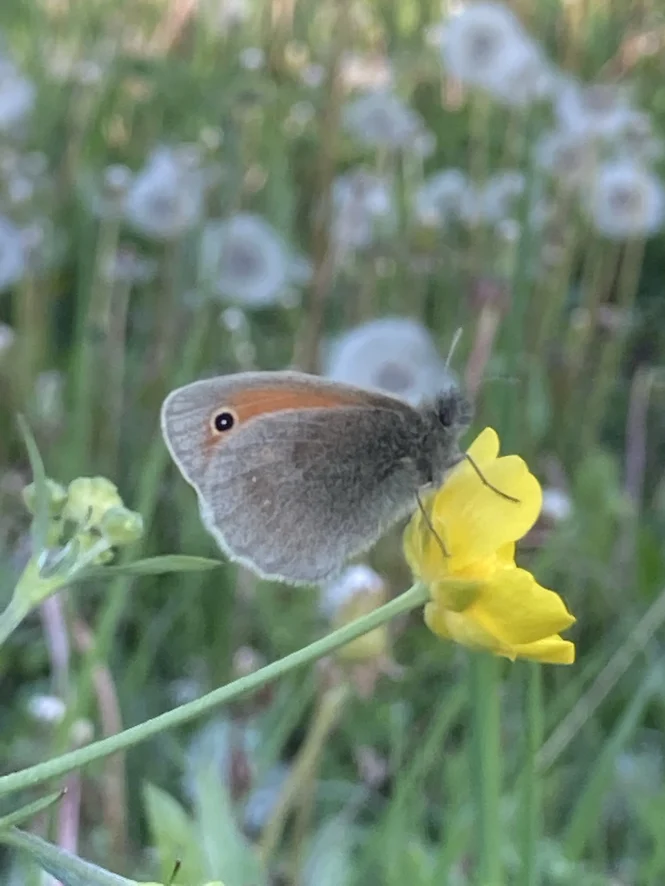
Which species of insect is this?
Coenonympha pamphilus
